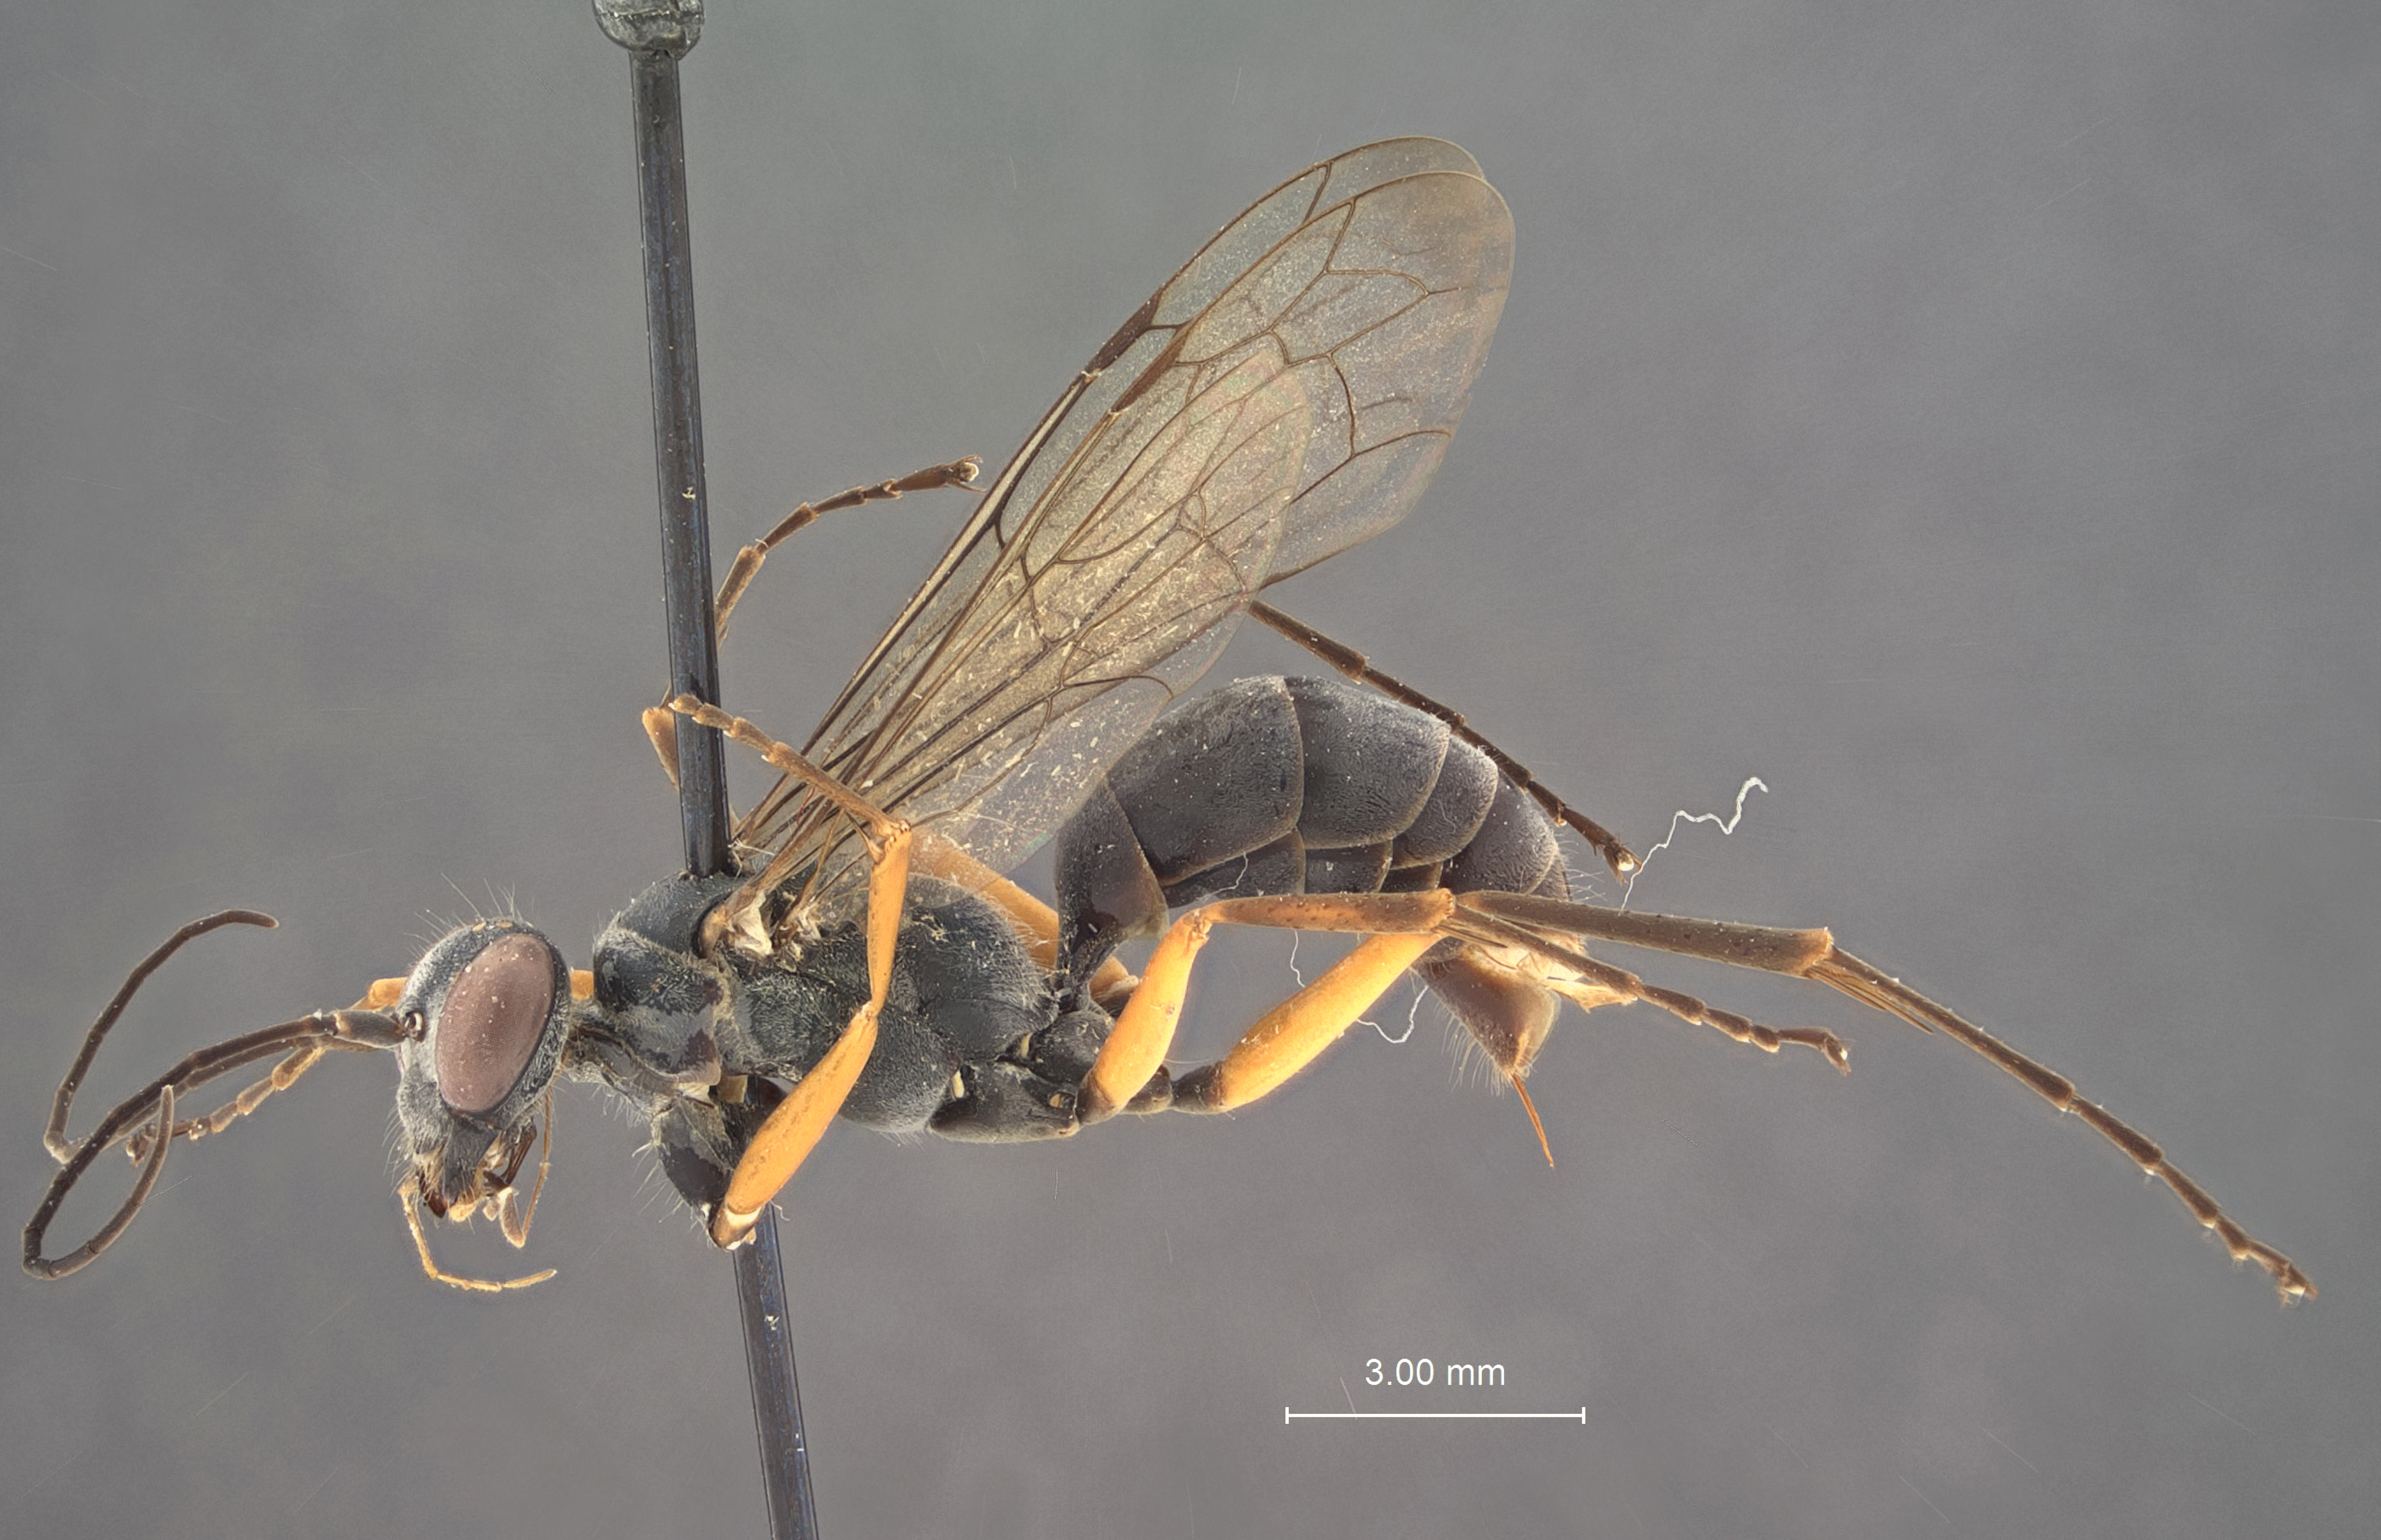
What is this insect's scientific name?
Auplopus lineatus
